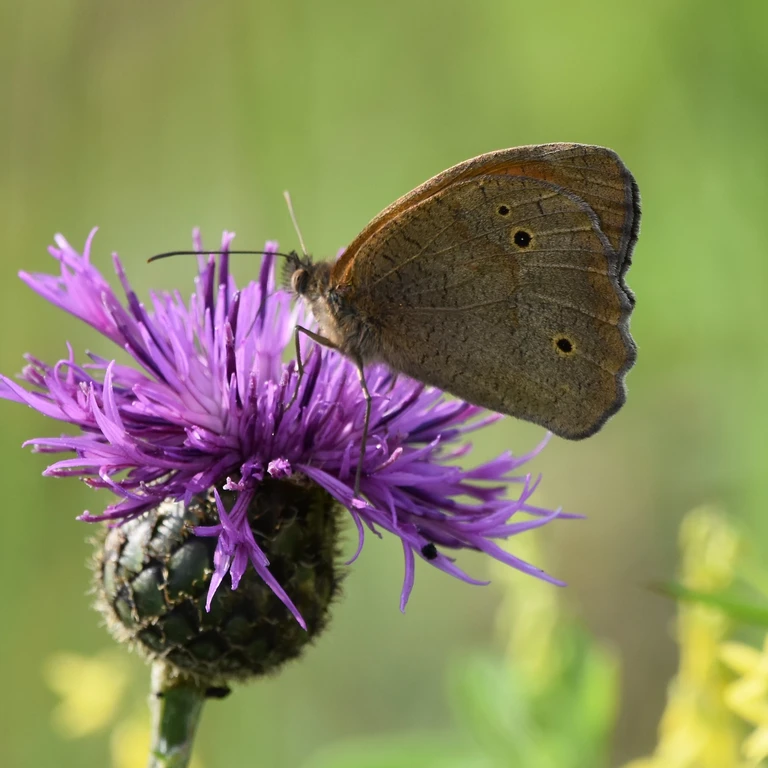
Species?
Maniola jurtina
